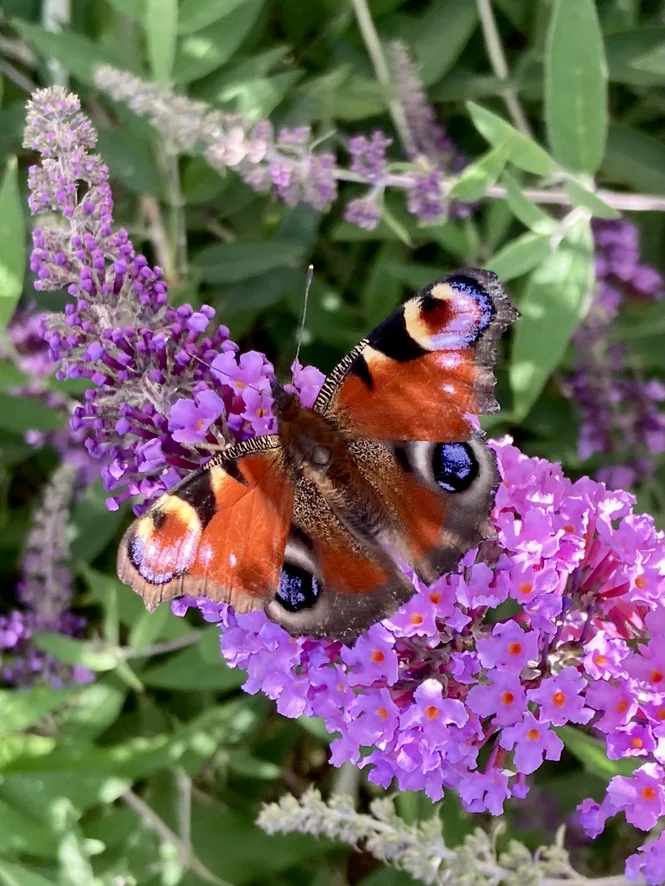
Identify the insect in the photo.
Aglais io
